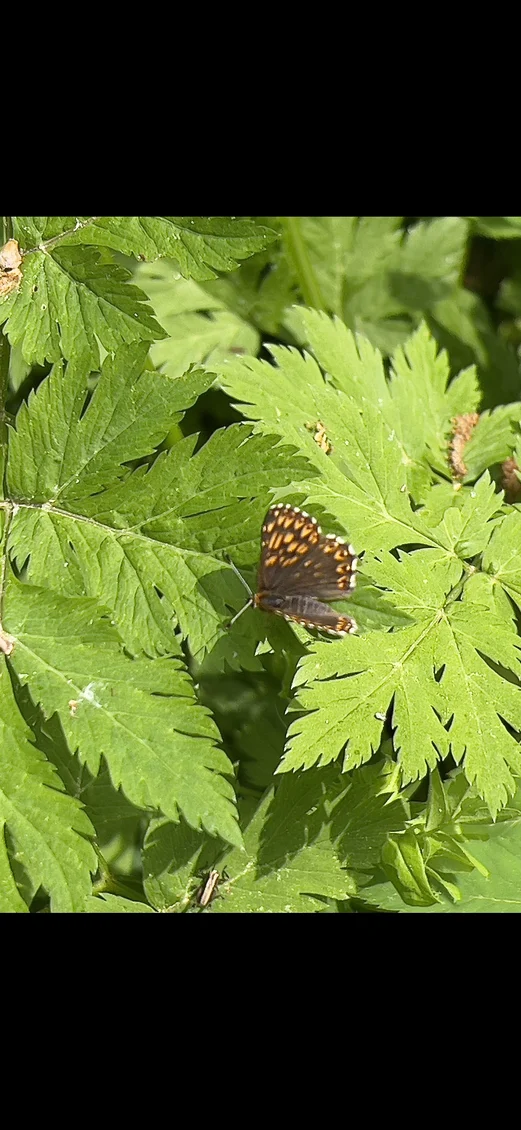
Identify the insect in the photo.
Hamearis lucina
